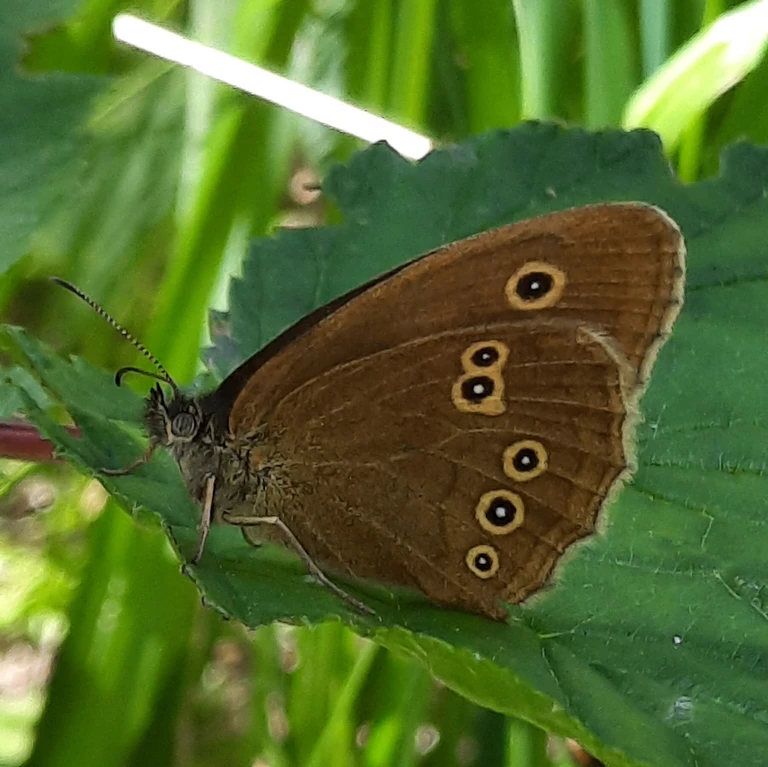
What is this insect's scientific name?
Aphantopus hyperantus
